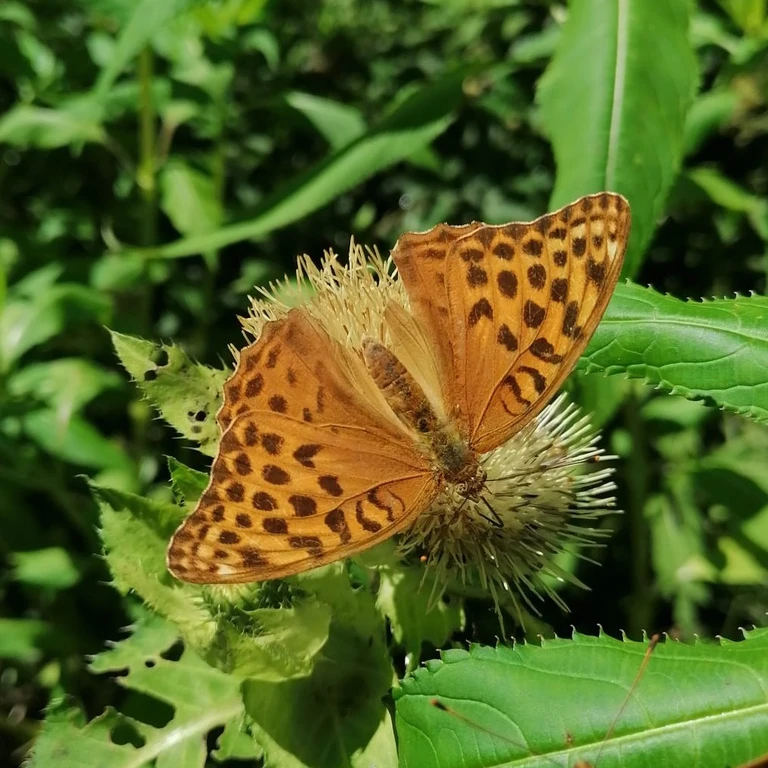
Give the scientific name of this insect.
Argynnis paphia
